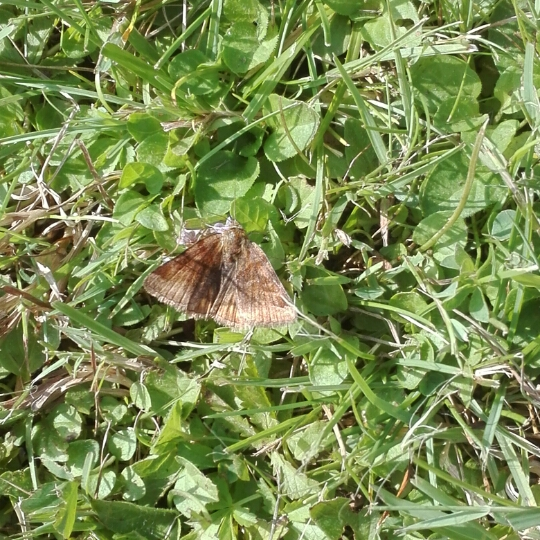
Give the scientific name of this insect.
Euclidia glyphica
